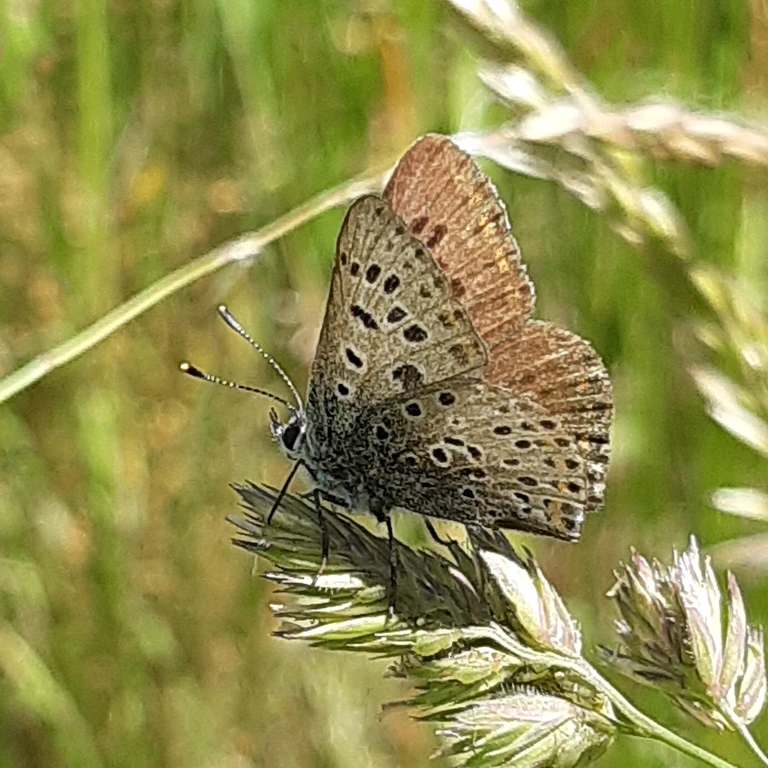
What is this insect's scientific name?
Lycaena tityrus (also Loweia tityrus)
